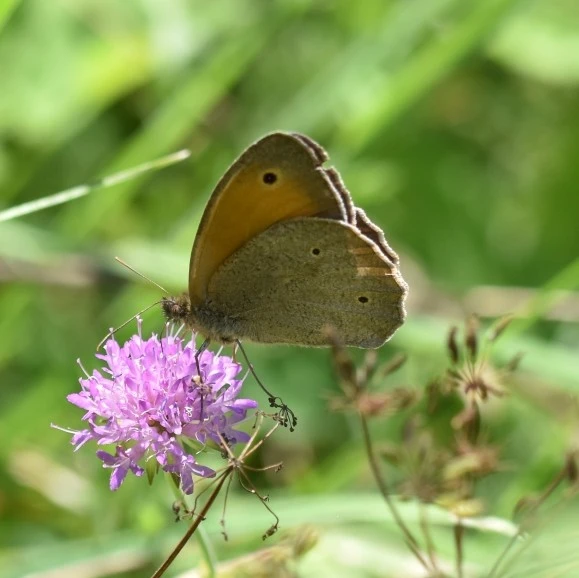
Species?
Maniola jurtina
